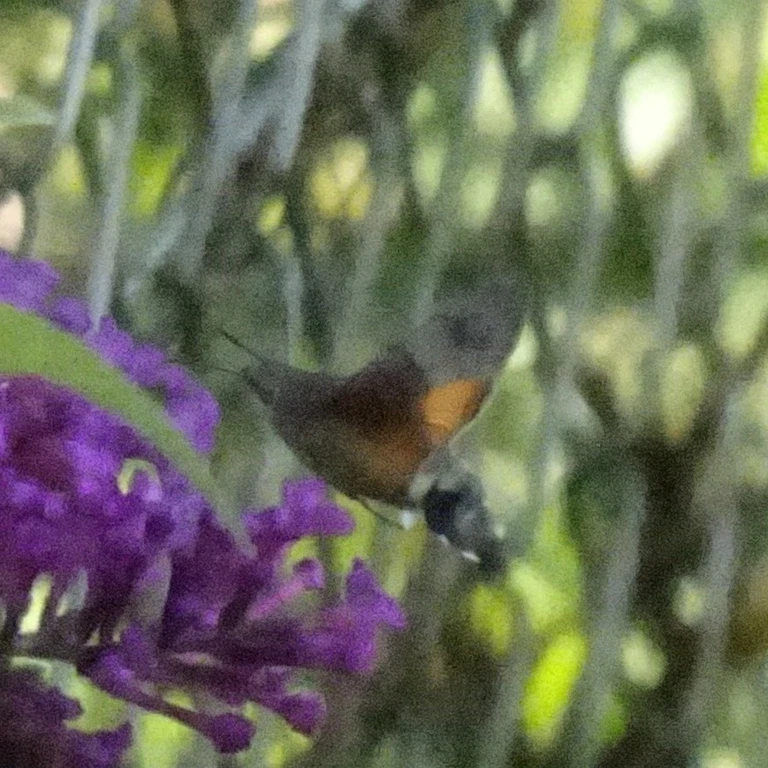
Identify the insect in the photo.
Macroglossum stellatarum
